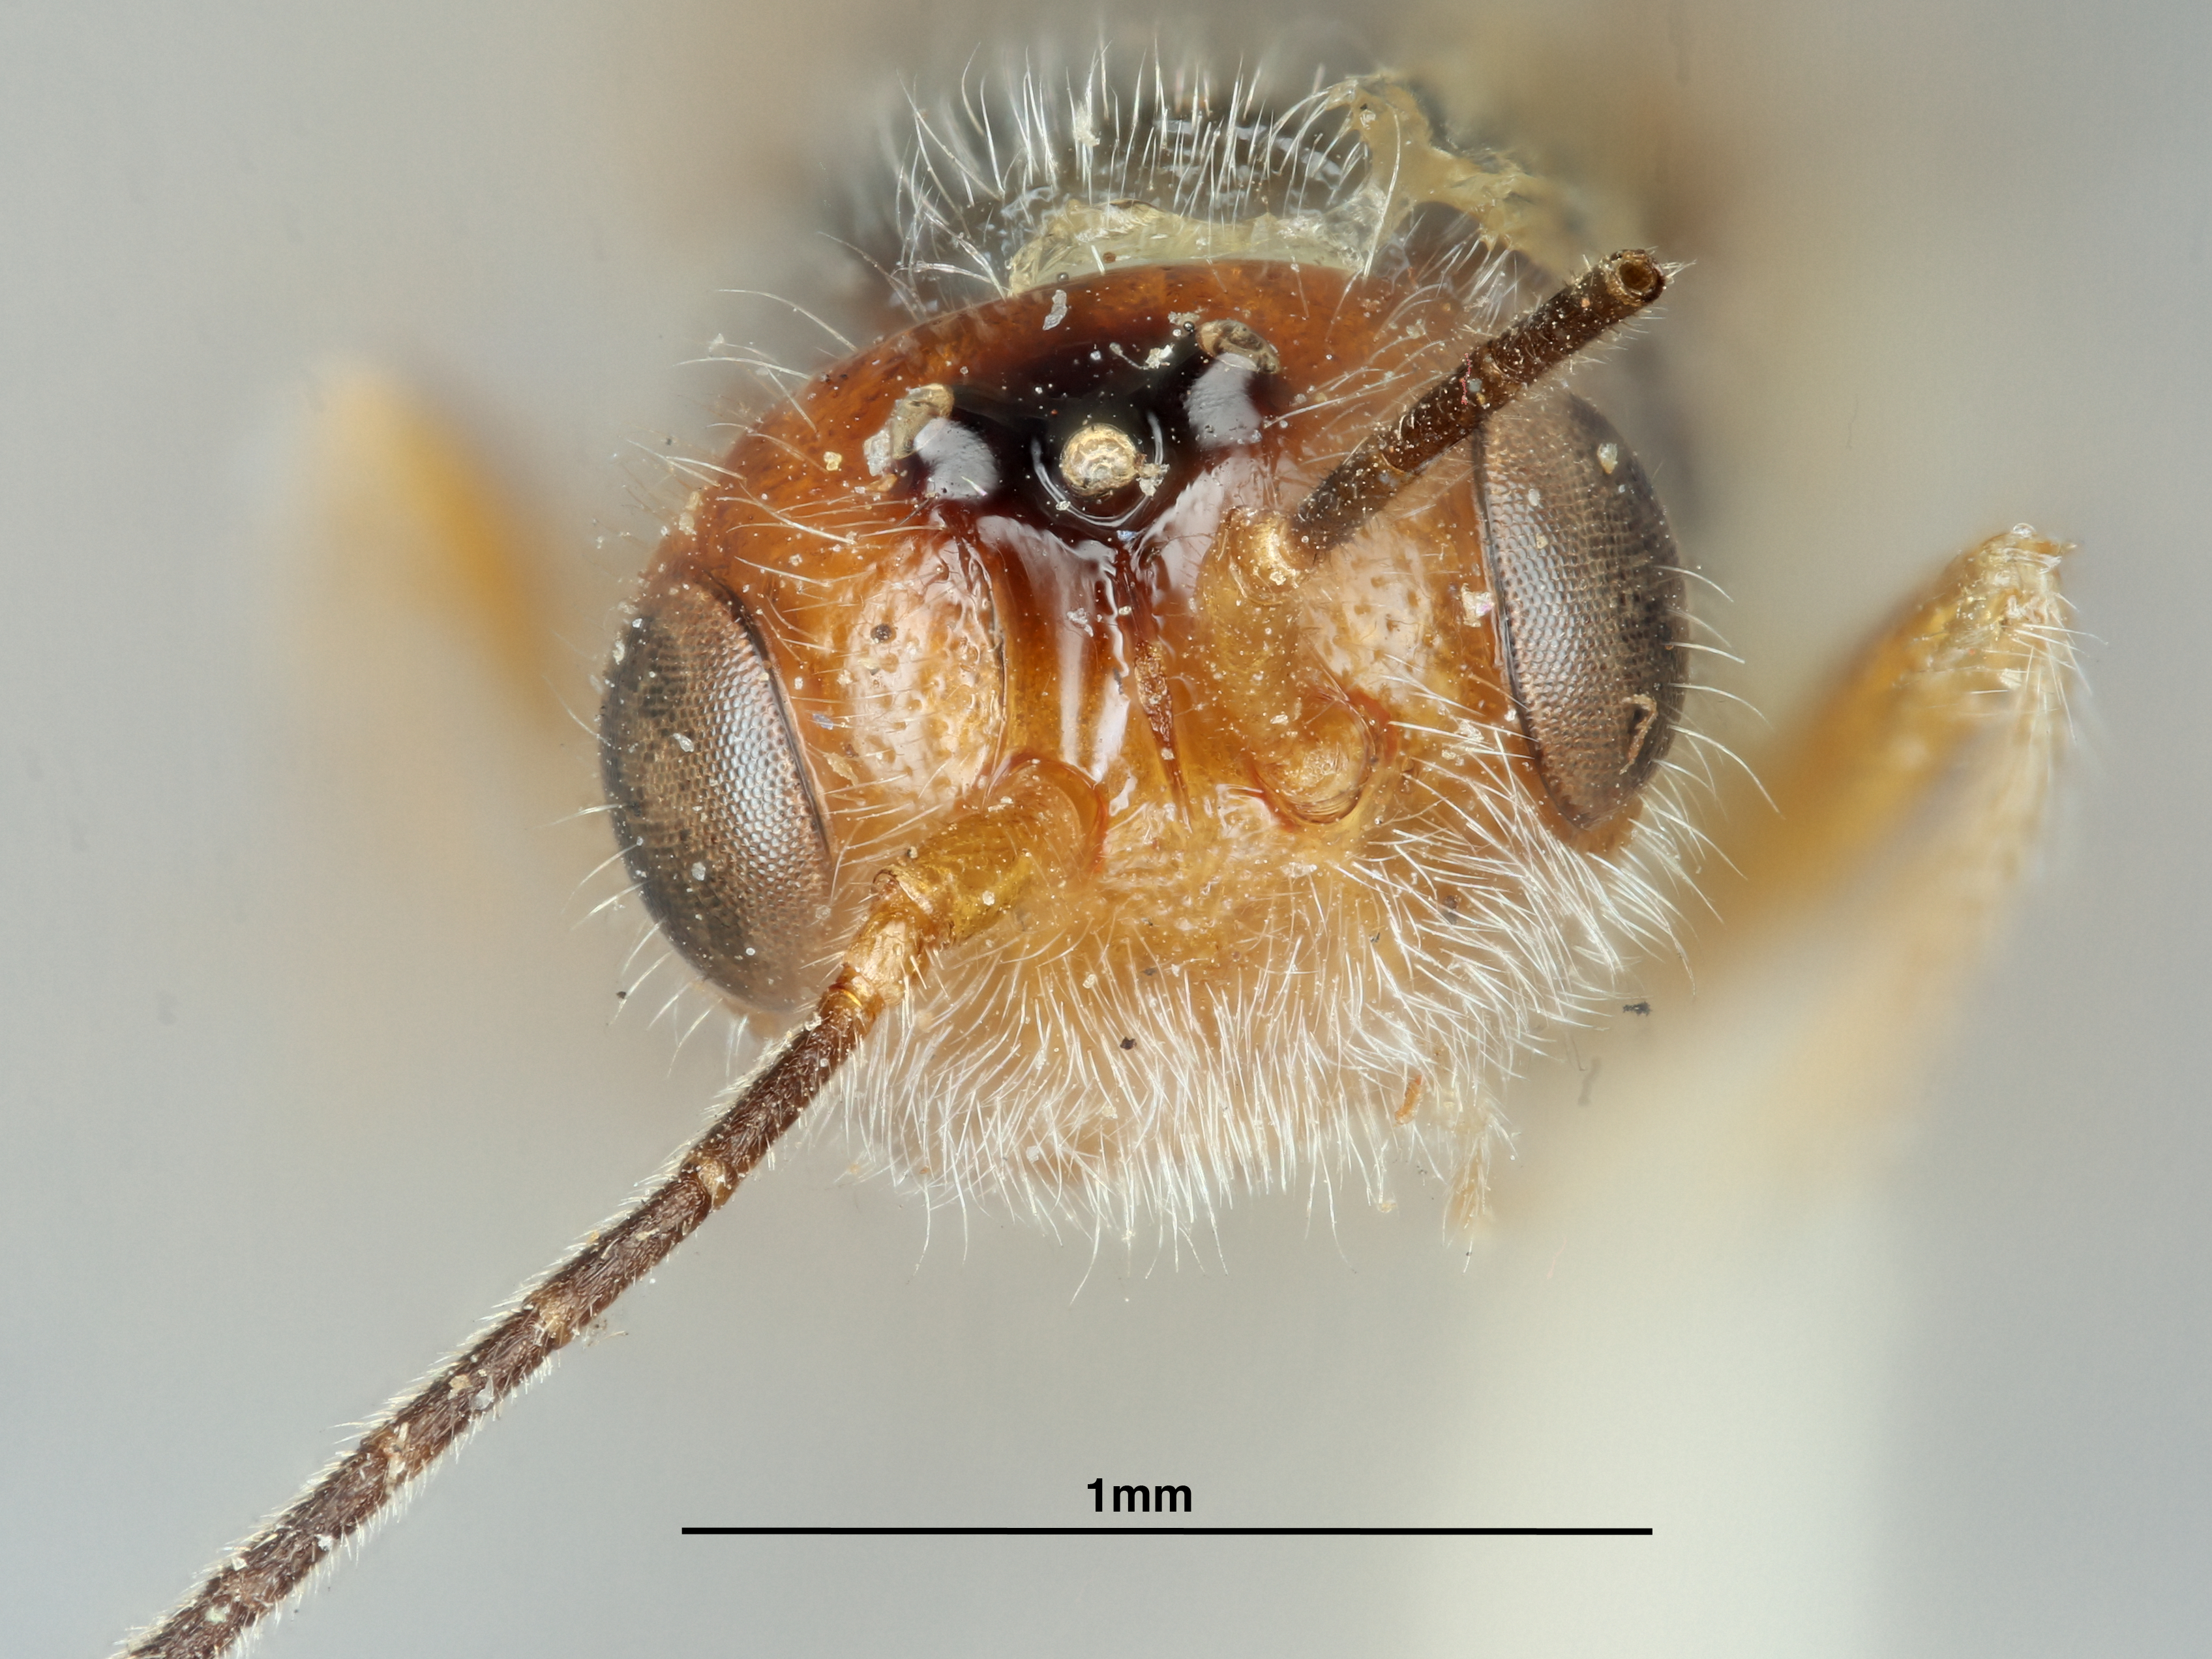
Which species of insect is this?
Promachus rubriceps
